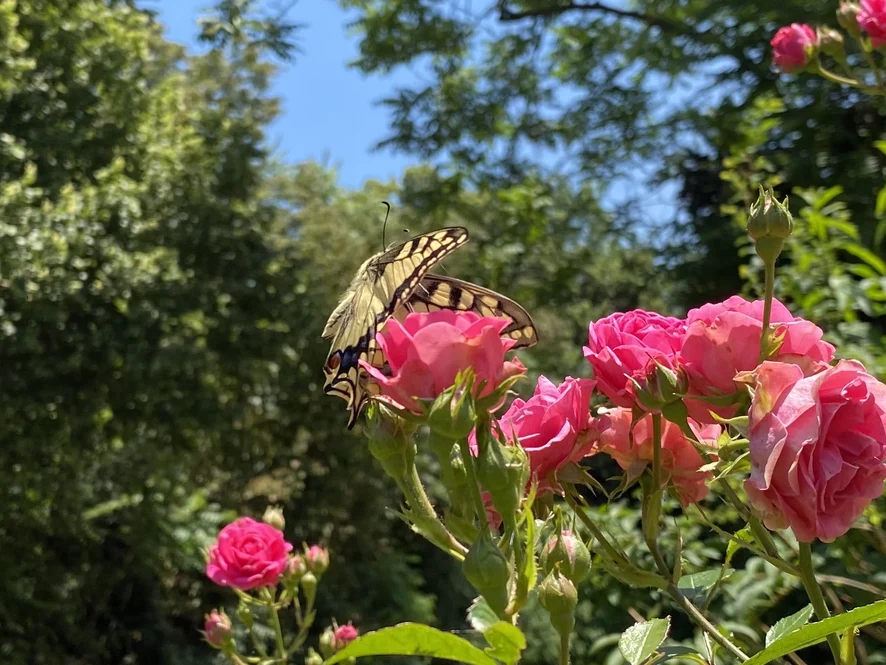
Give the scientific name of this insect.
Papilio machaon
